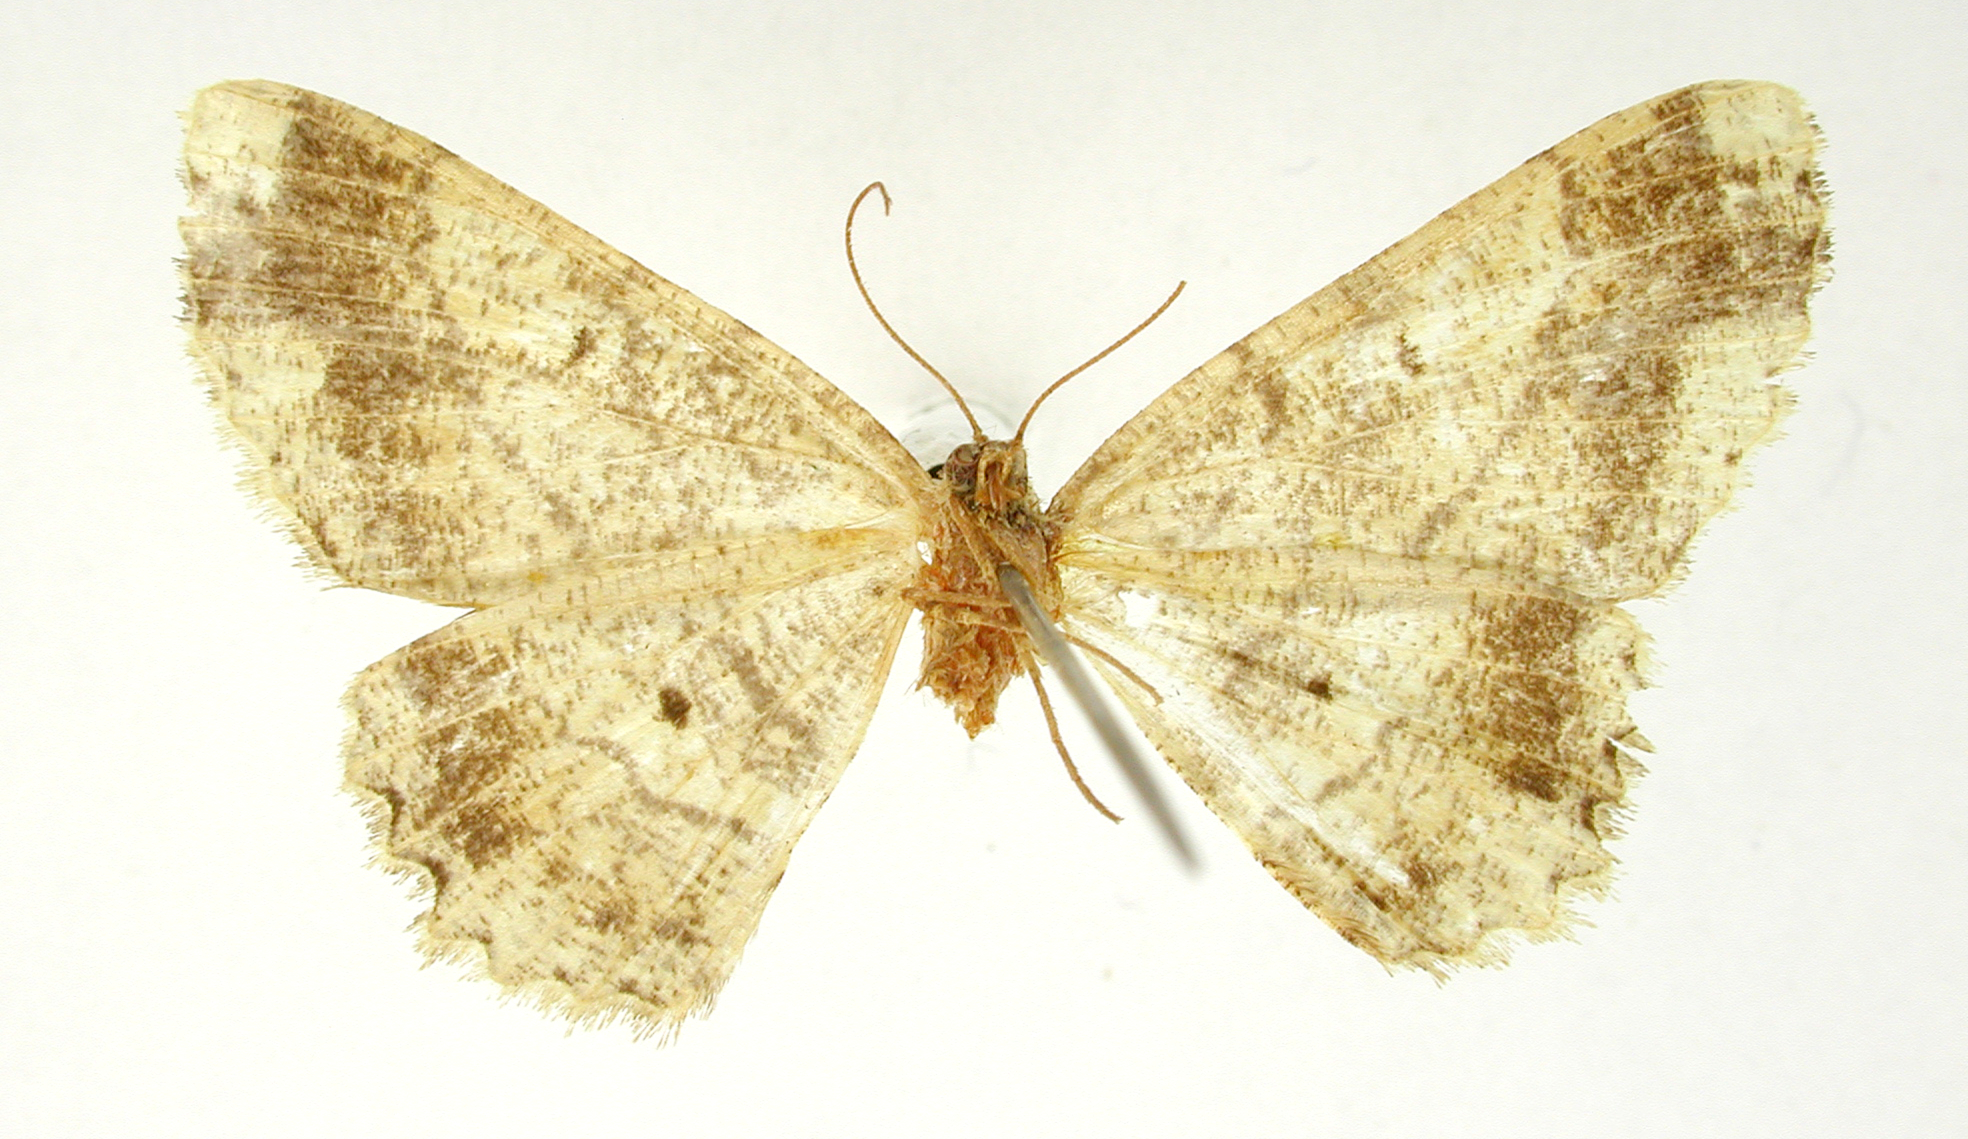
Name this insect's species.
Melanolophia fugitaria
